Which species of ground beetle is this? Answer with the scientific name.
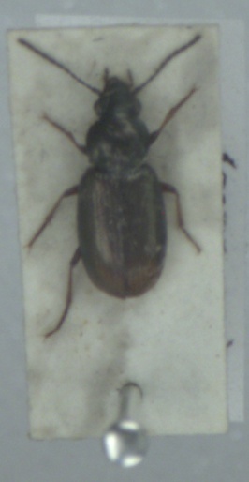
Pogonus chalceus
